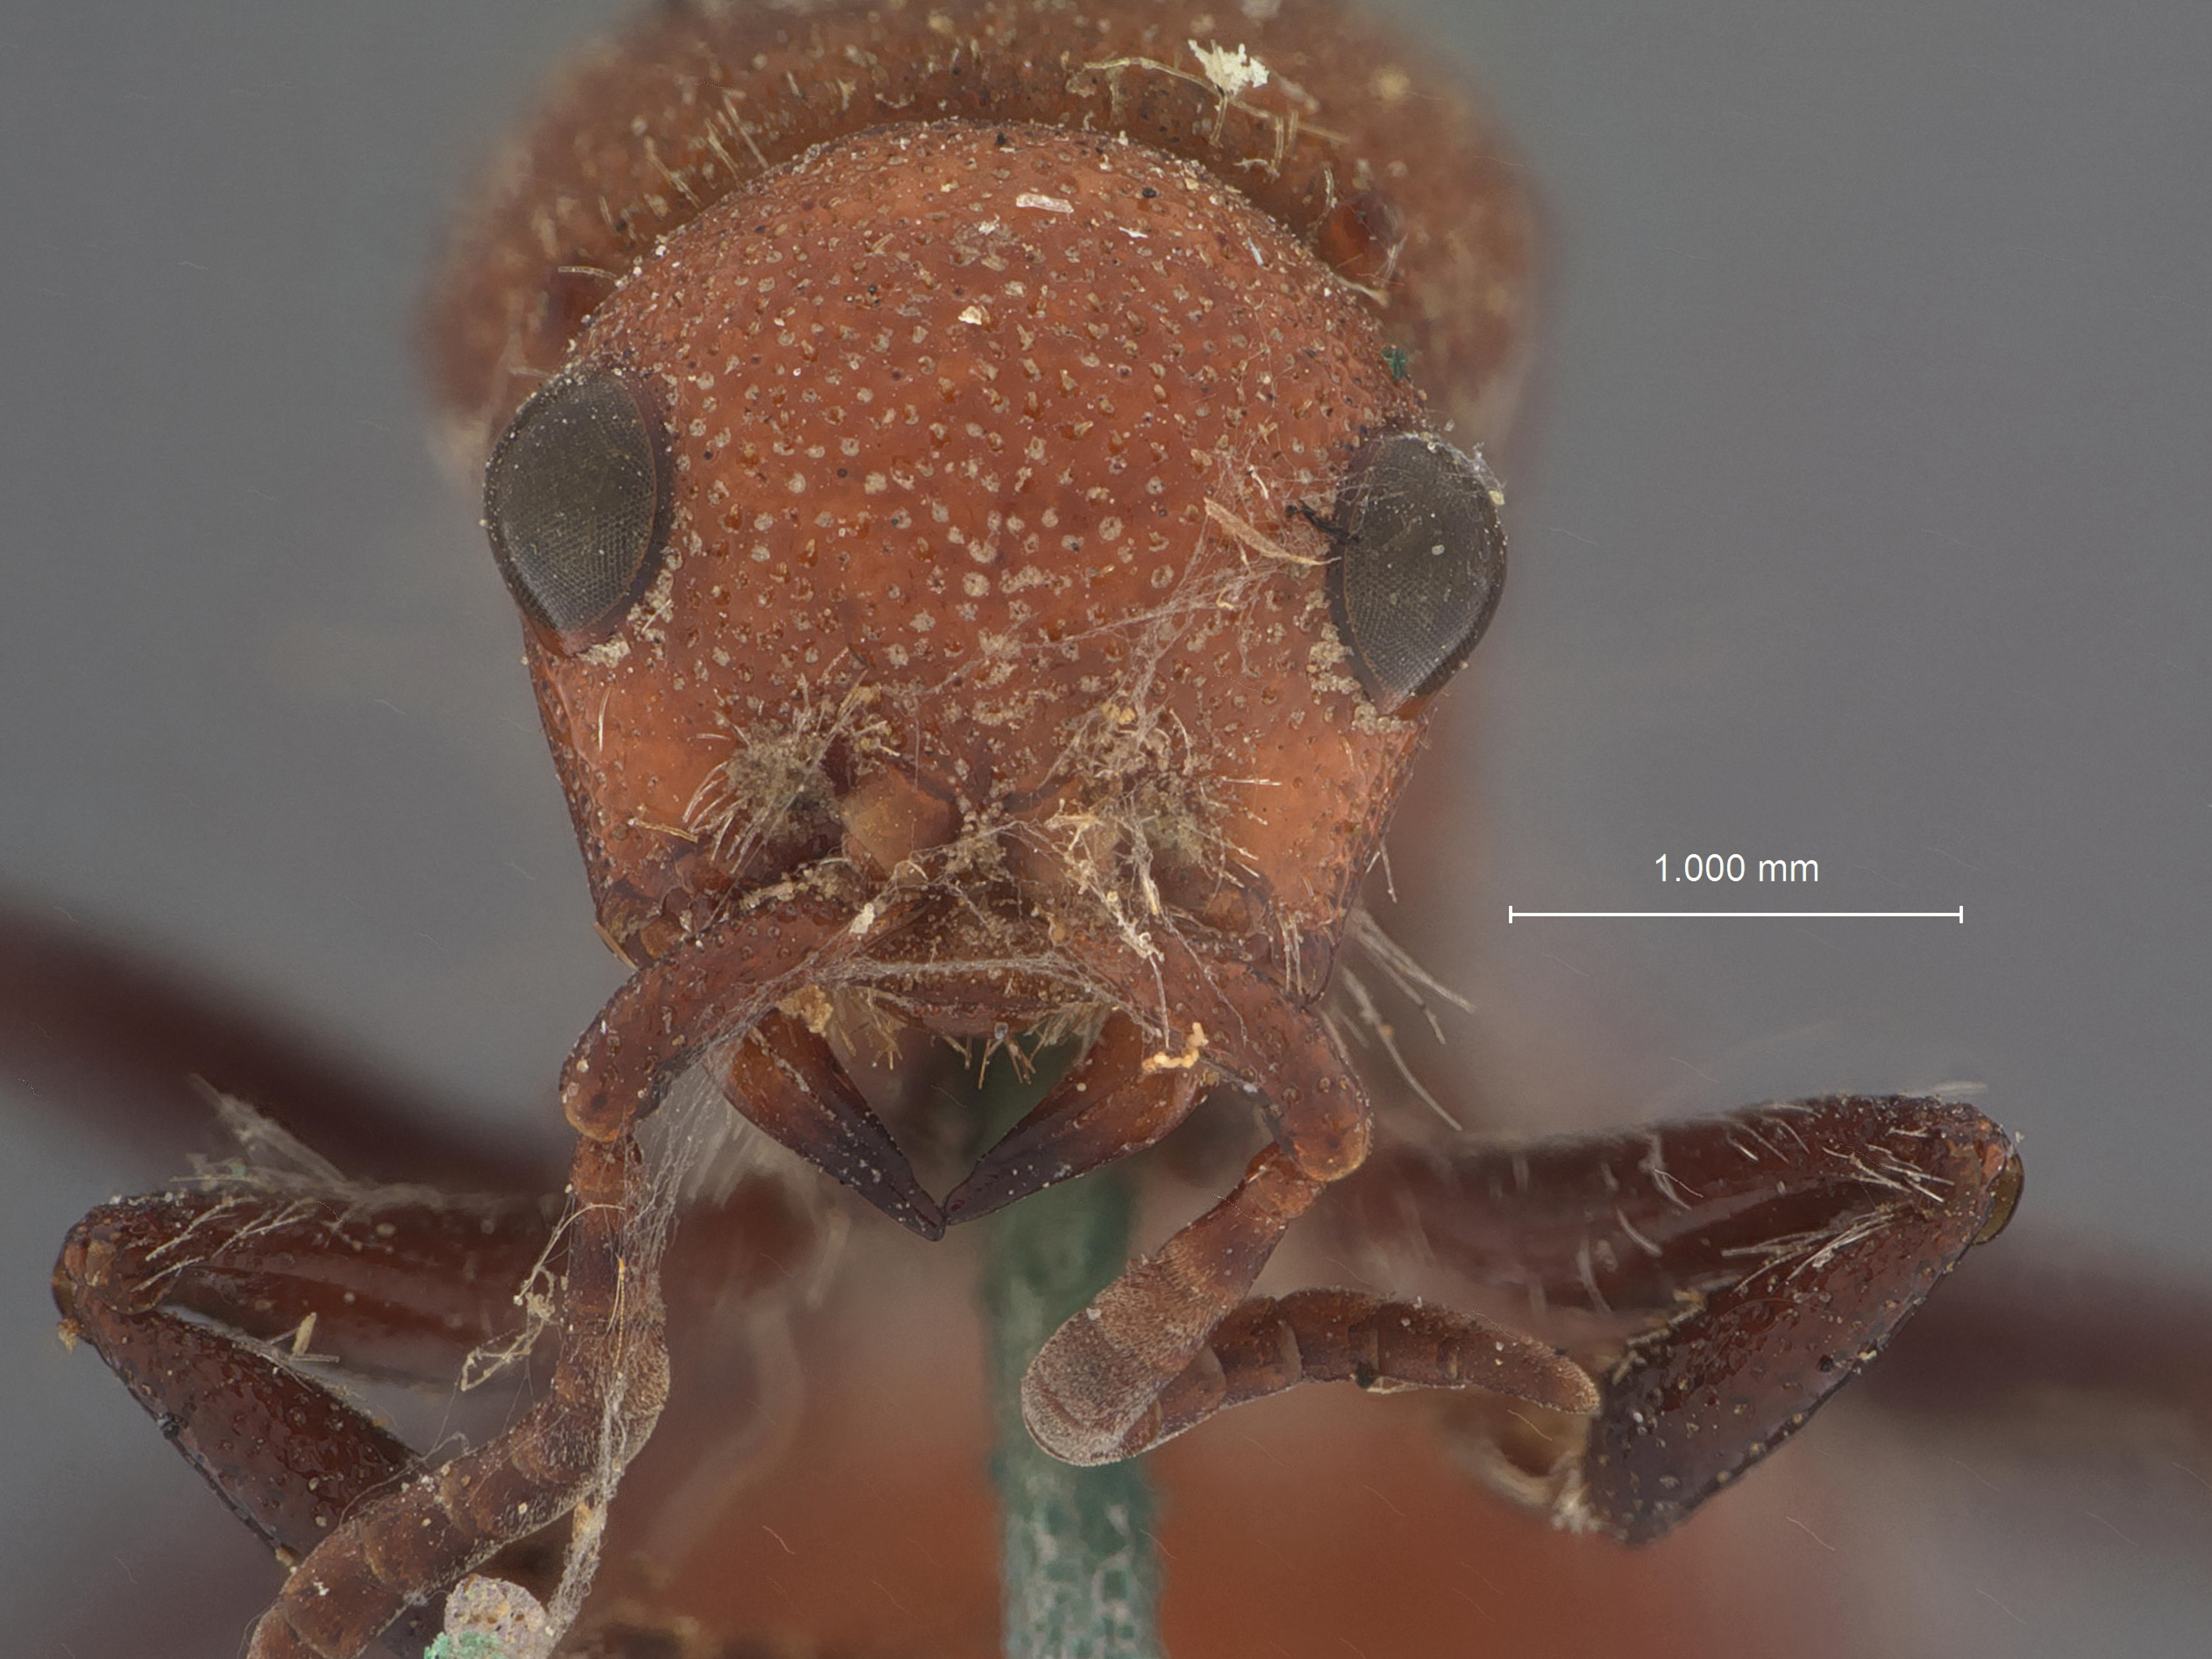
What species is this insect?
Dasymutilla errans
